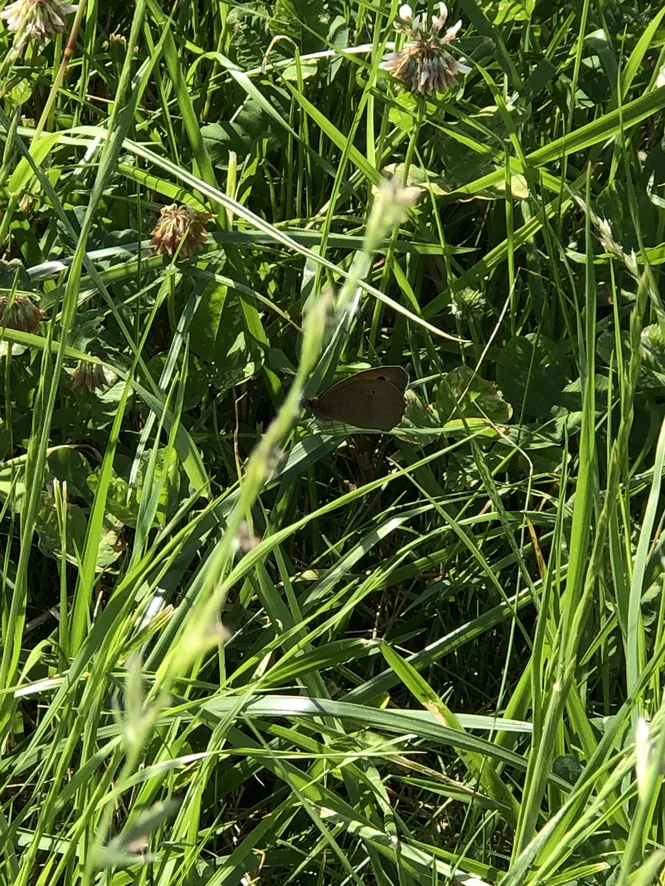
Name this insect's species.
Maniola jurtina
